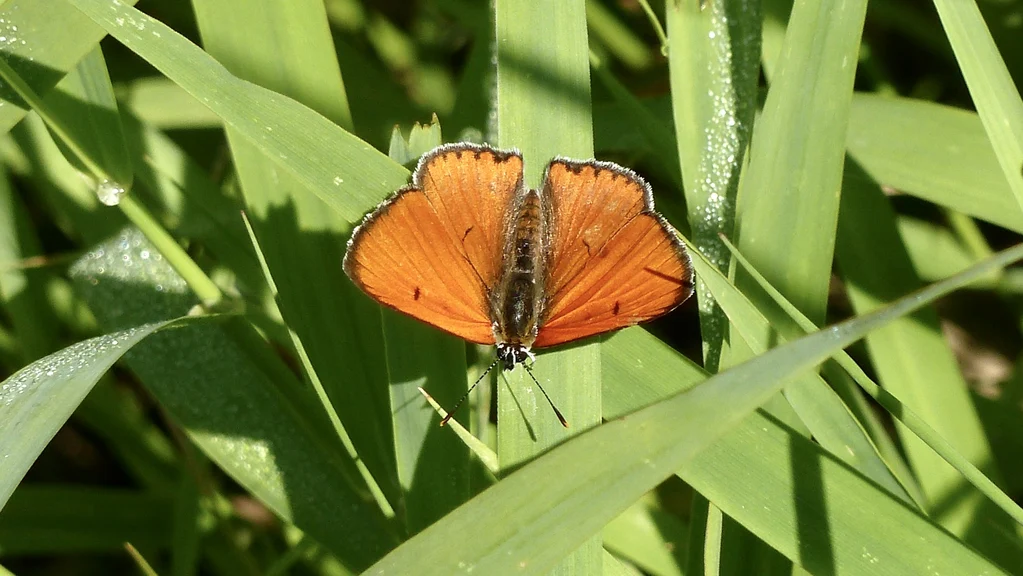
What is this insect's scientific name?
Lycaena dispar
